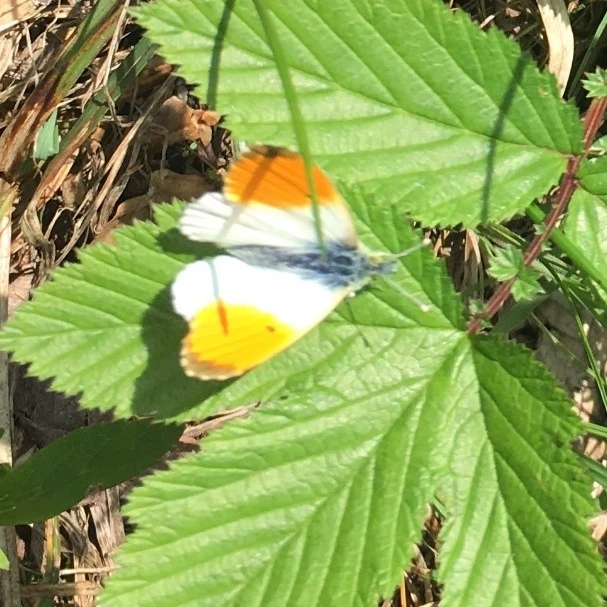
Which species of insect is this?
Anthocharis cardamines
